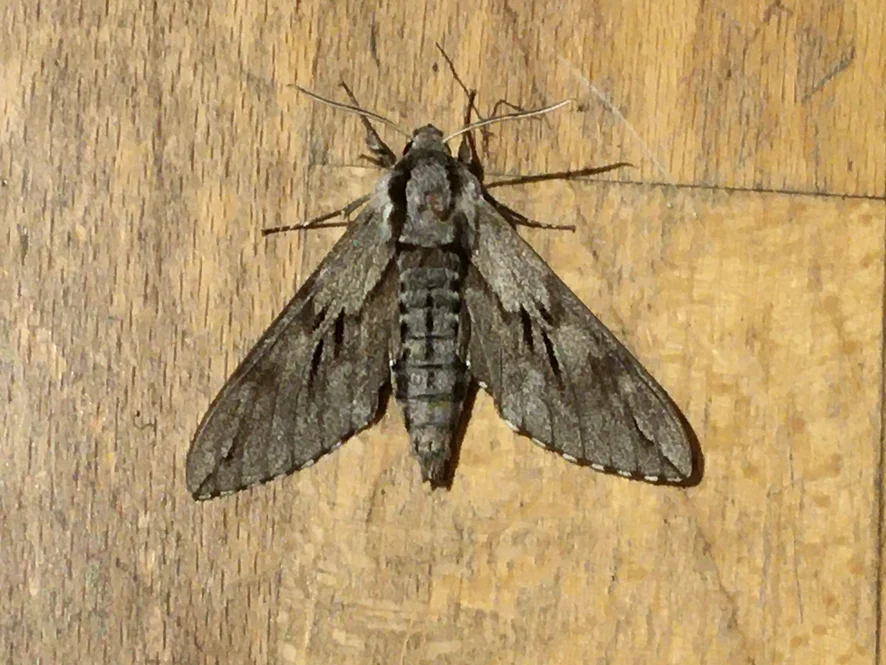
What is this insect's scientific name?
Sphinx pinastri
